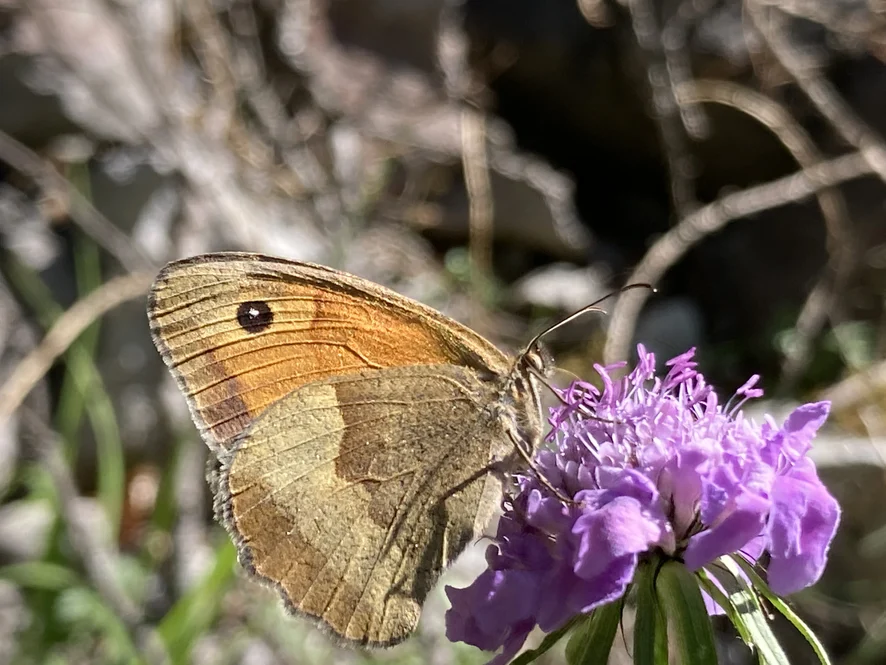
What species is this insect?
Maniola jurtina
